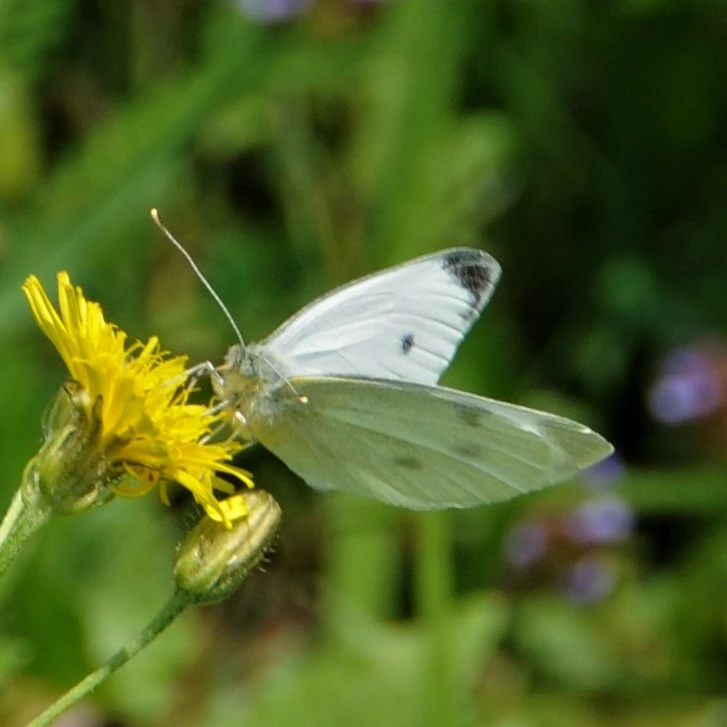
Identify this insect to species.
Pieris rapae
